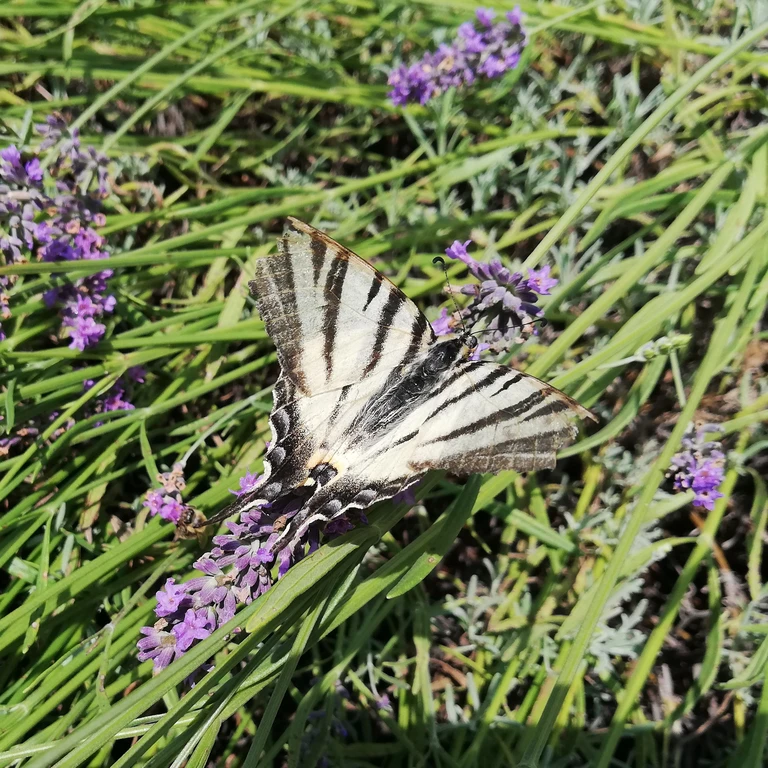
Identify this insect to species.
Iphiclides podalirius
